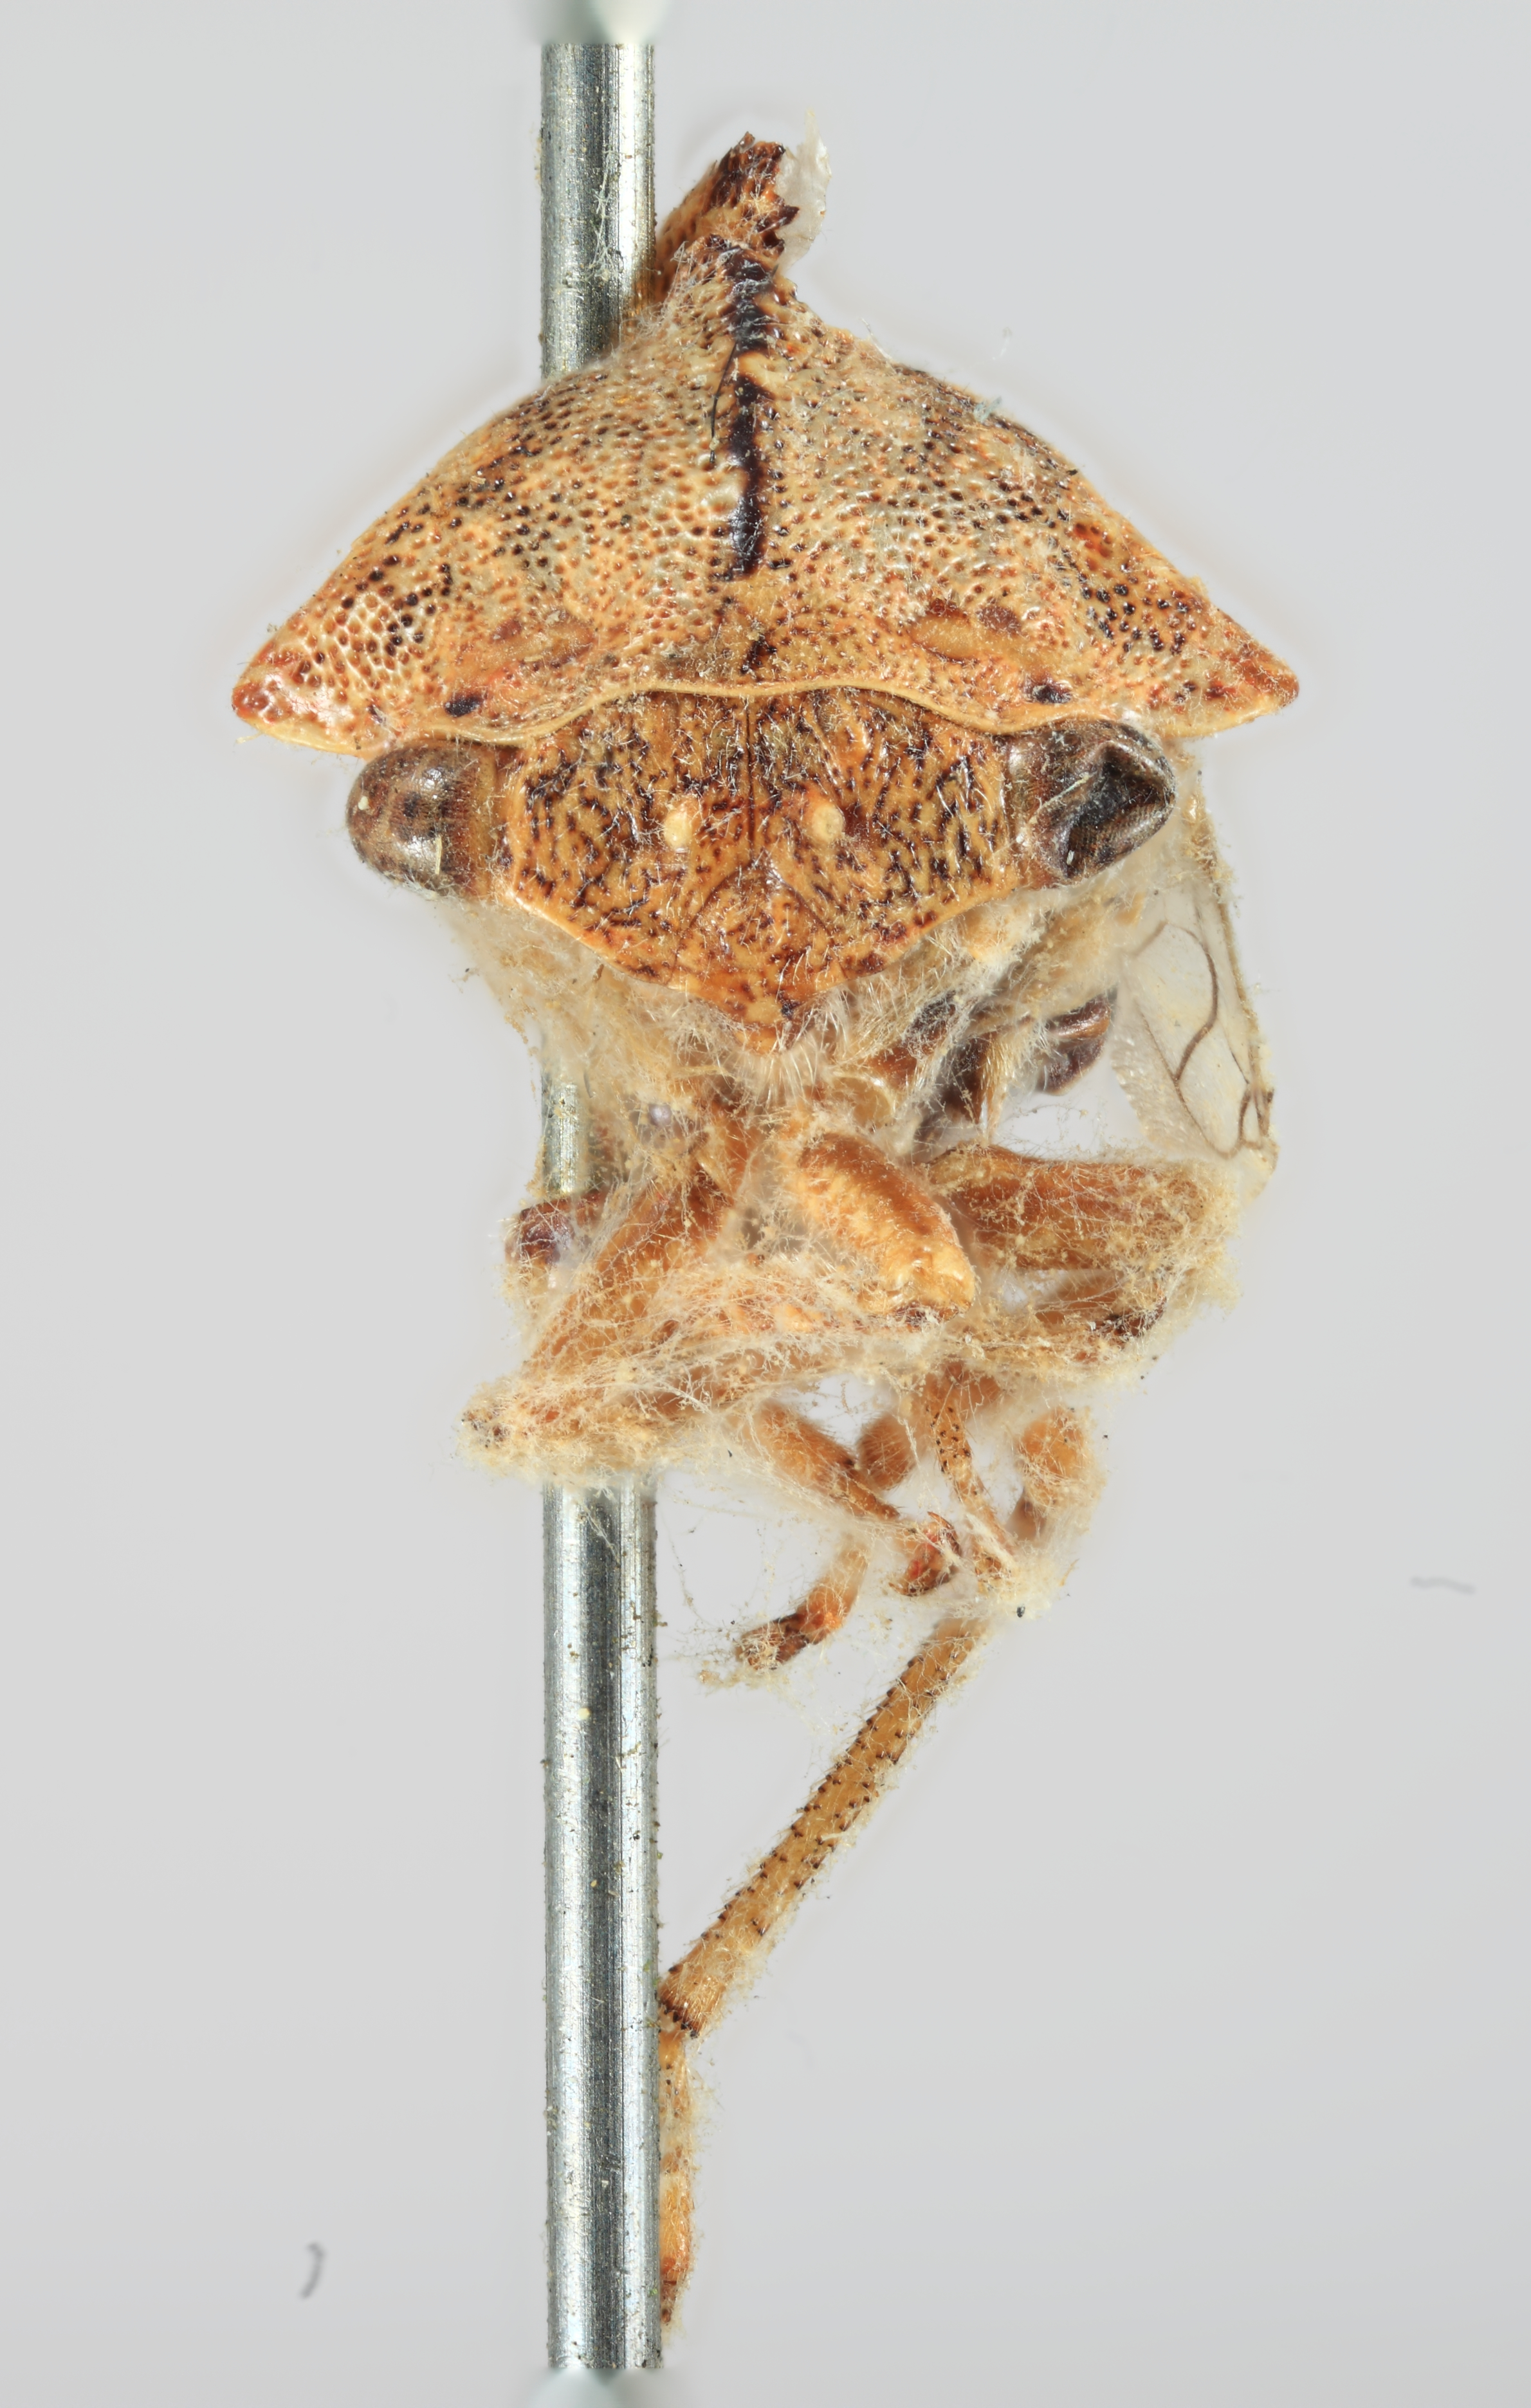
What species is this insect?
Telamona fagi
